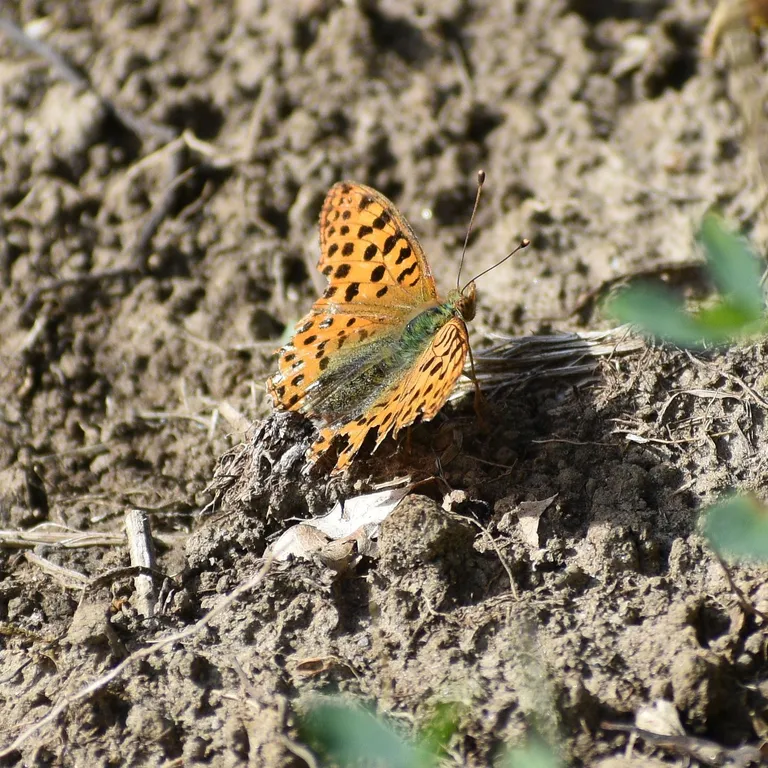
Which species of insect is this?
Issoria lathonia
